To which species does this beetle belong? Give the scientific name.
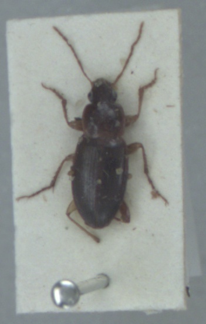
Calathus mollis
